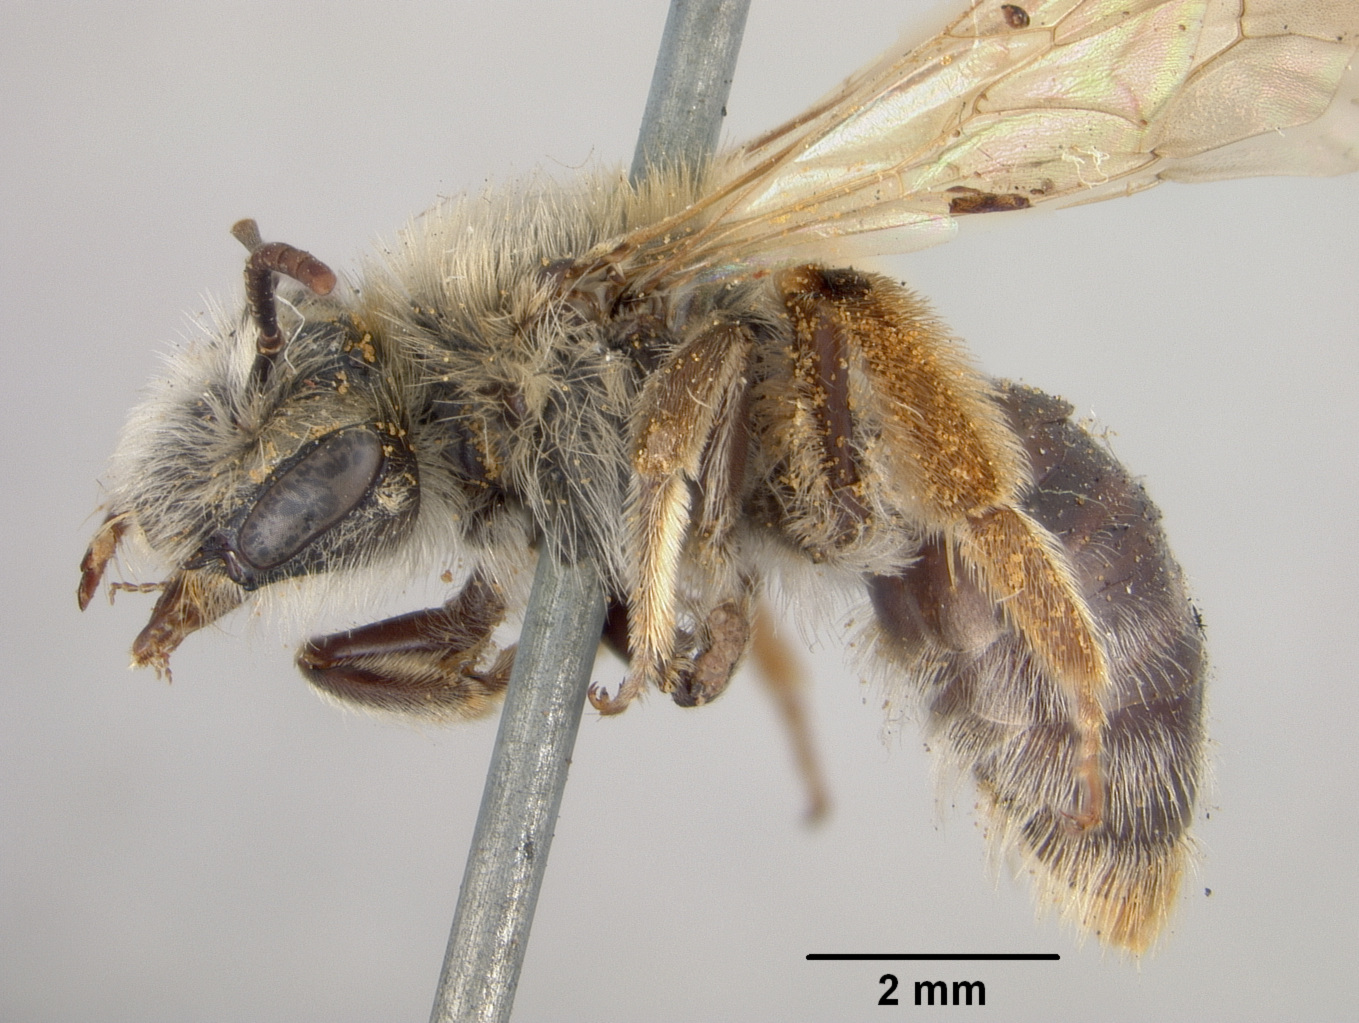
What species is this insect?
Andrena subaustralis
